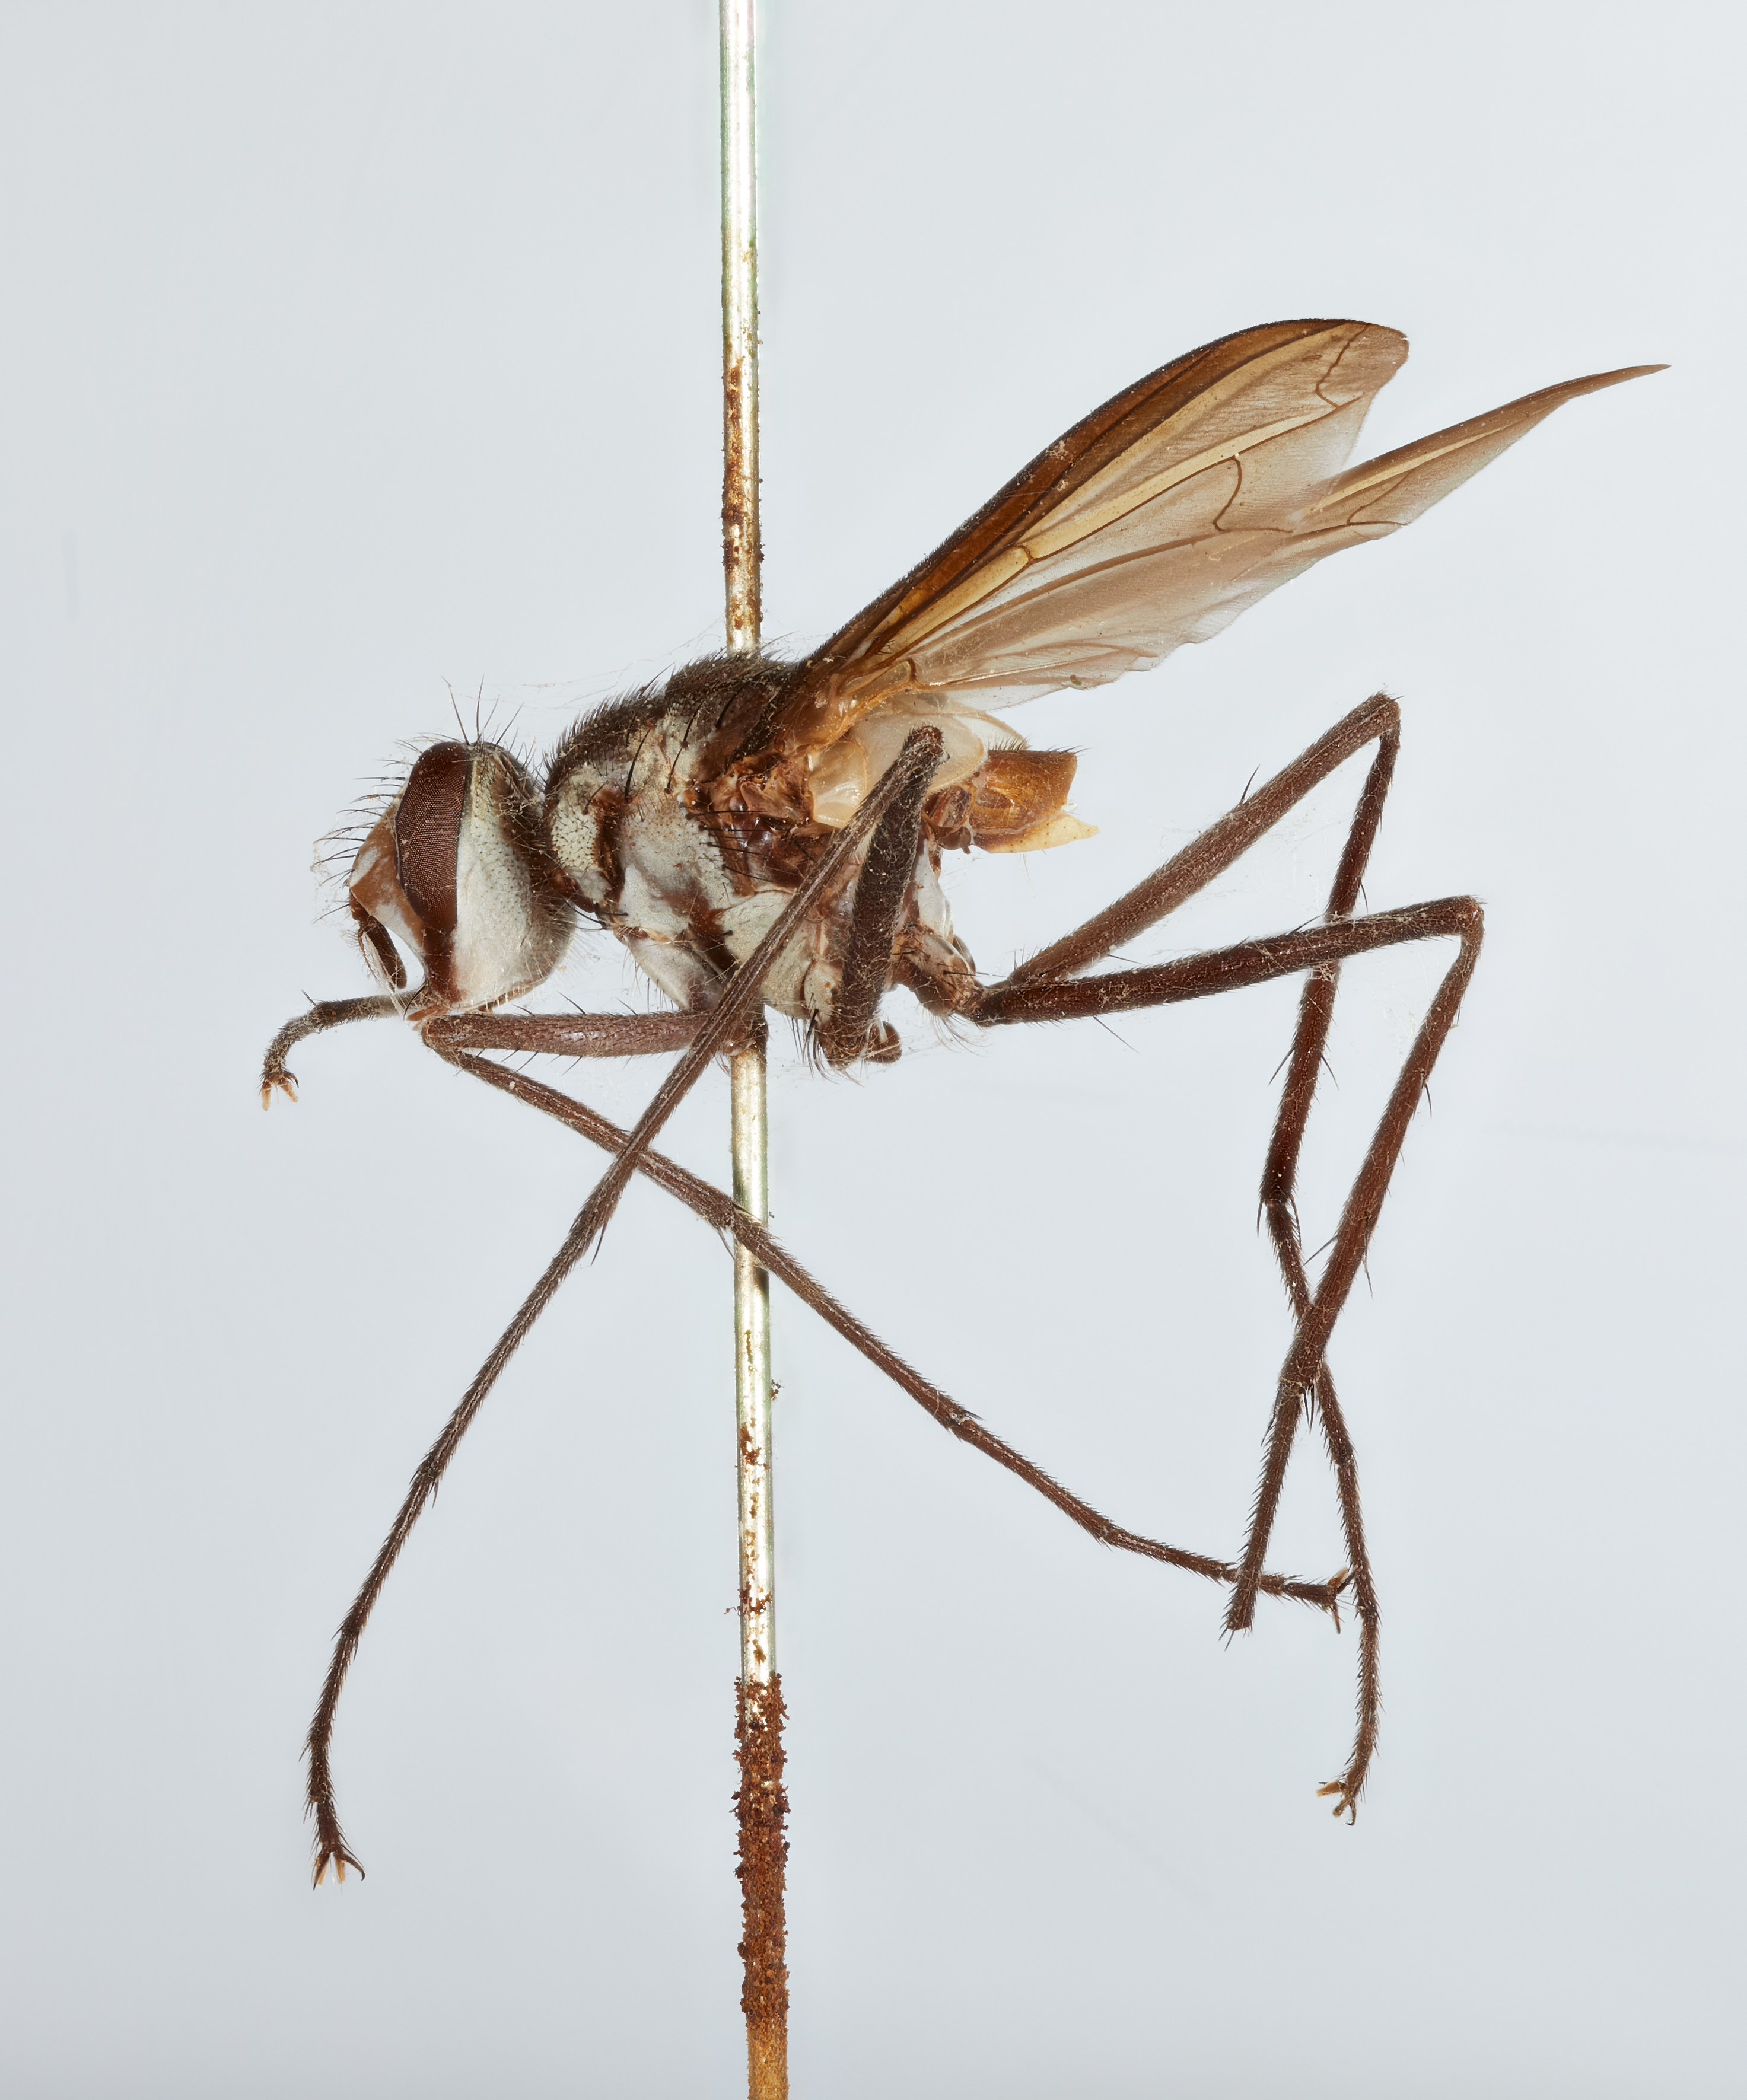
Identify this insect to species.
Doleschalla makilingensis
